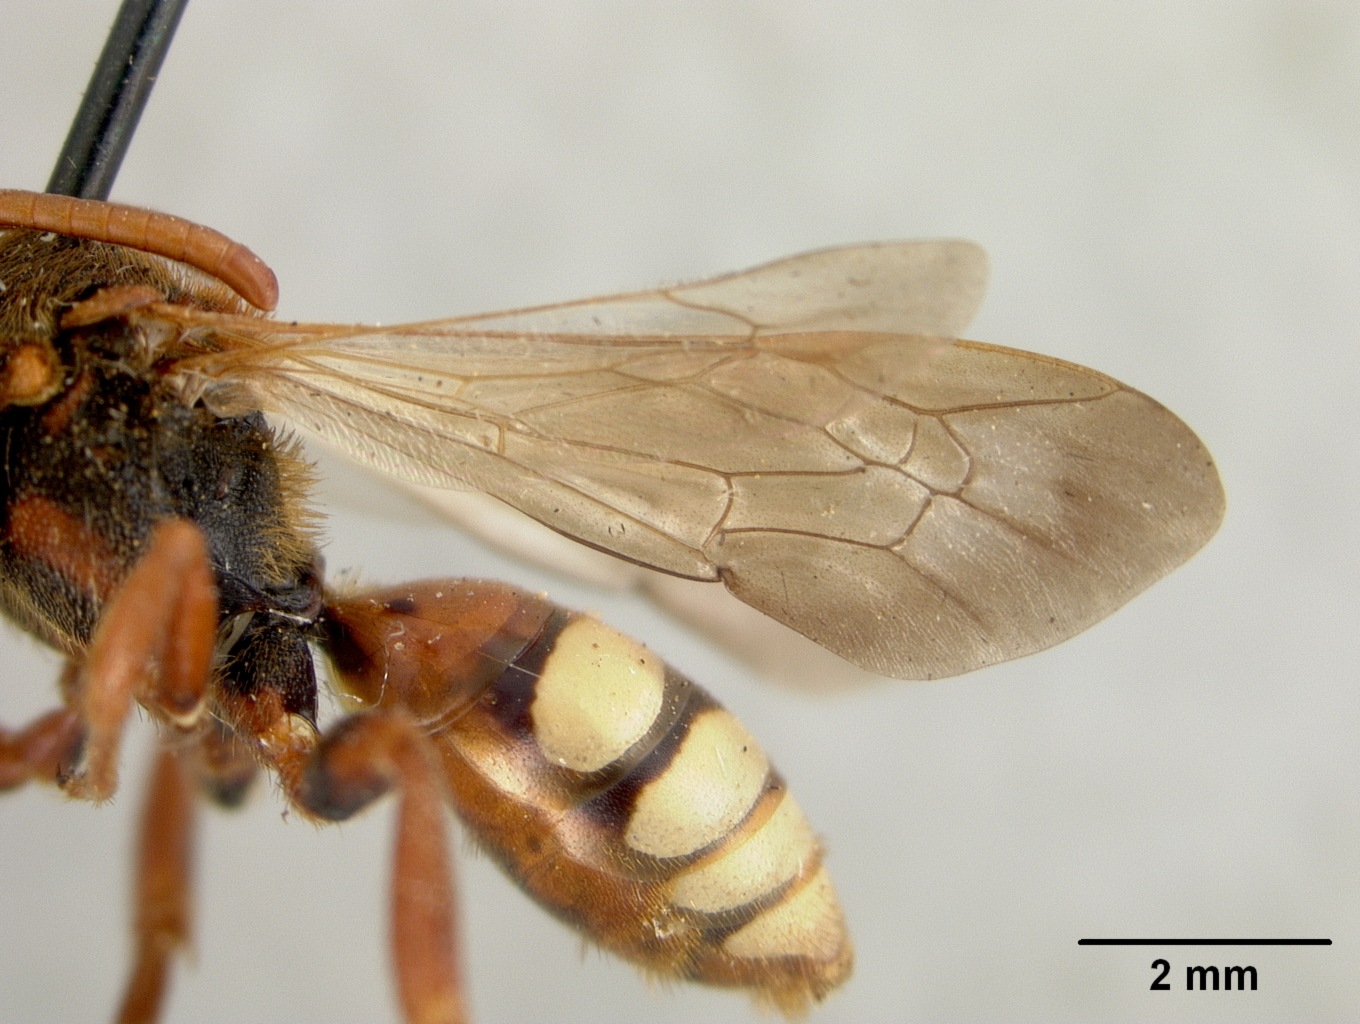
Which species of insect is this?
Nomada rohweri
